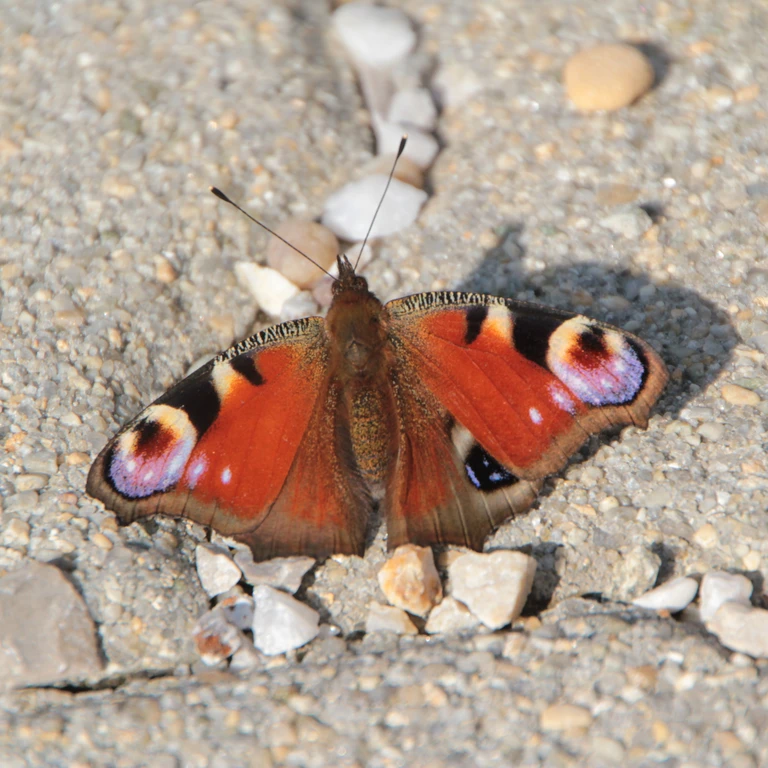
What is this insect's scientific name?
Aglais io
